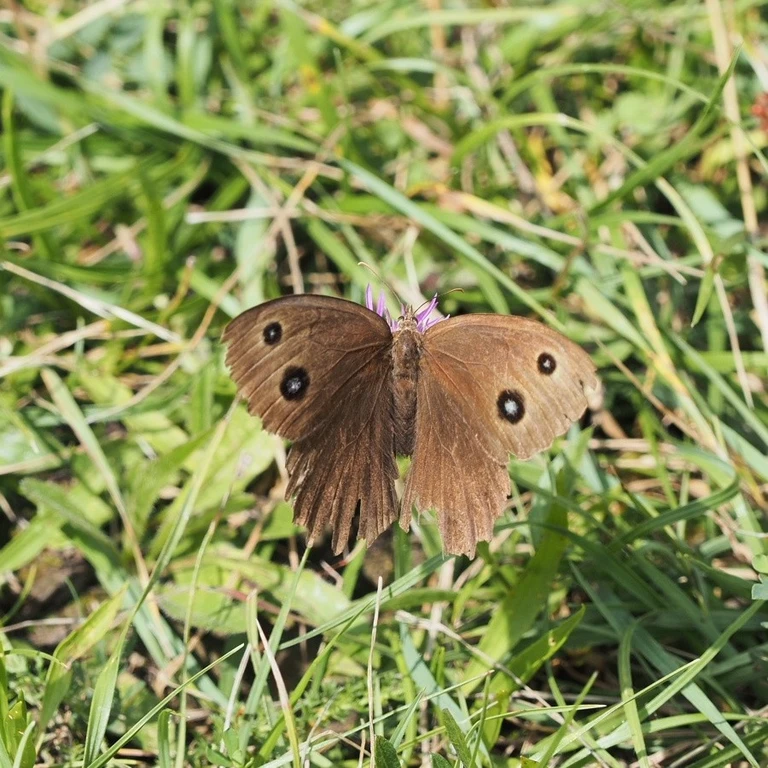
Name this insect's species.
Minois dryas
